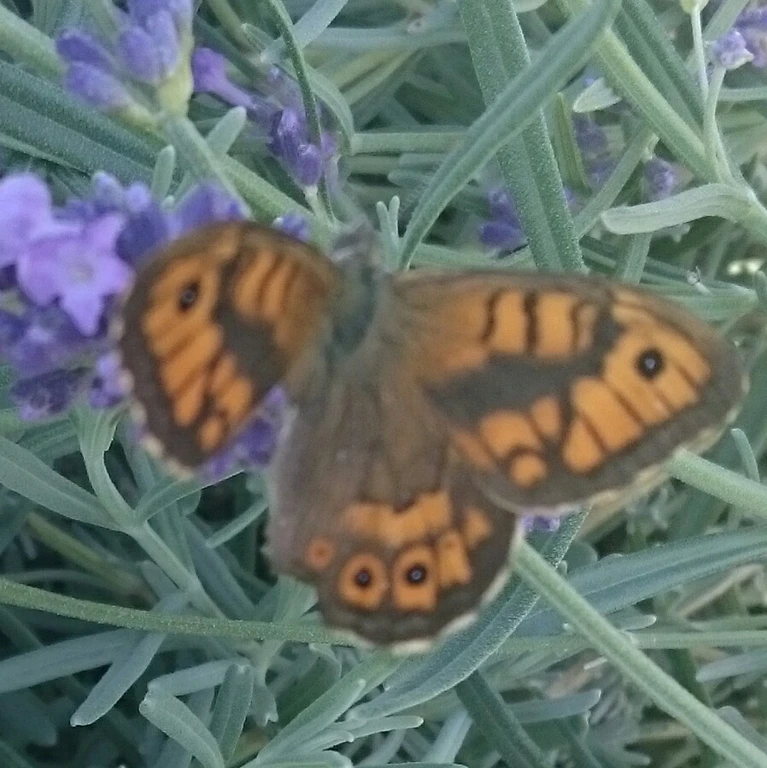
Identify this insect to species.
Lasiommata megera (also Pararge megera)
